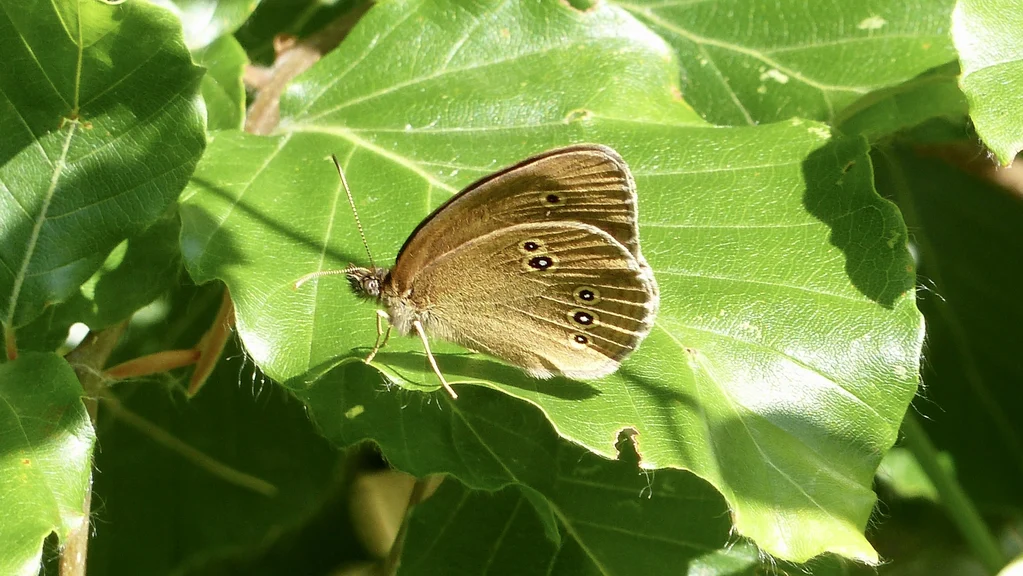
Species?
Aphantopus hyperantus
